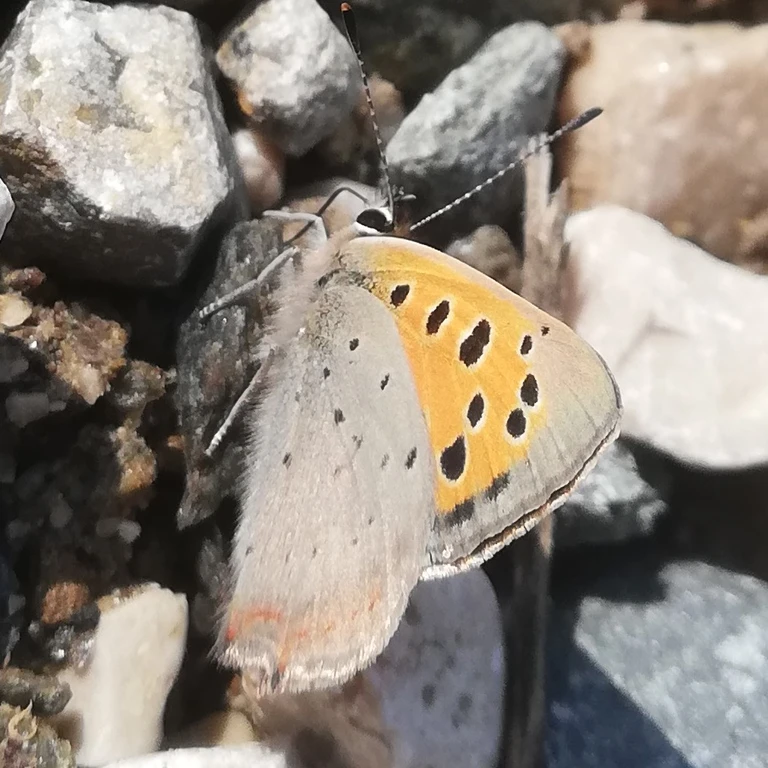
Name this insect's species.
Lycaena phlaeas
